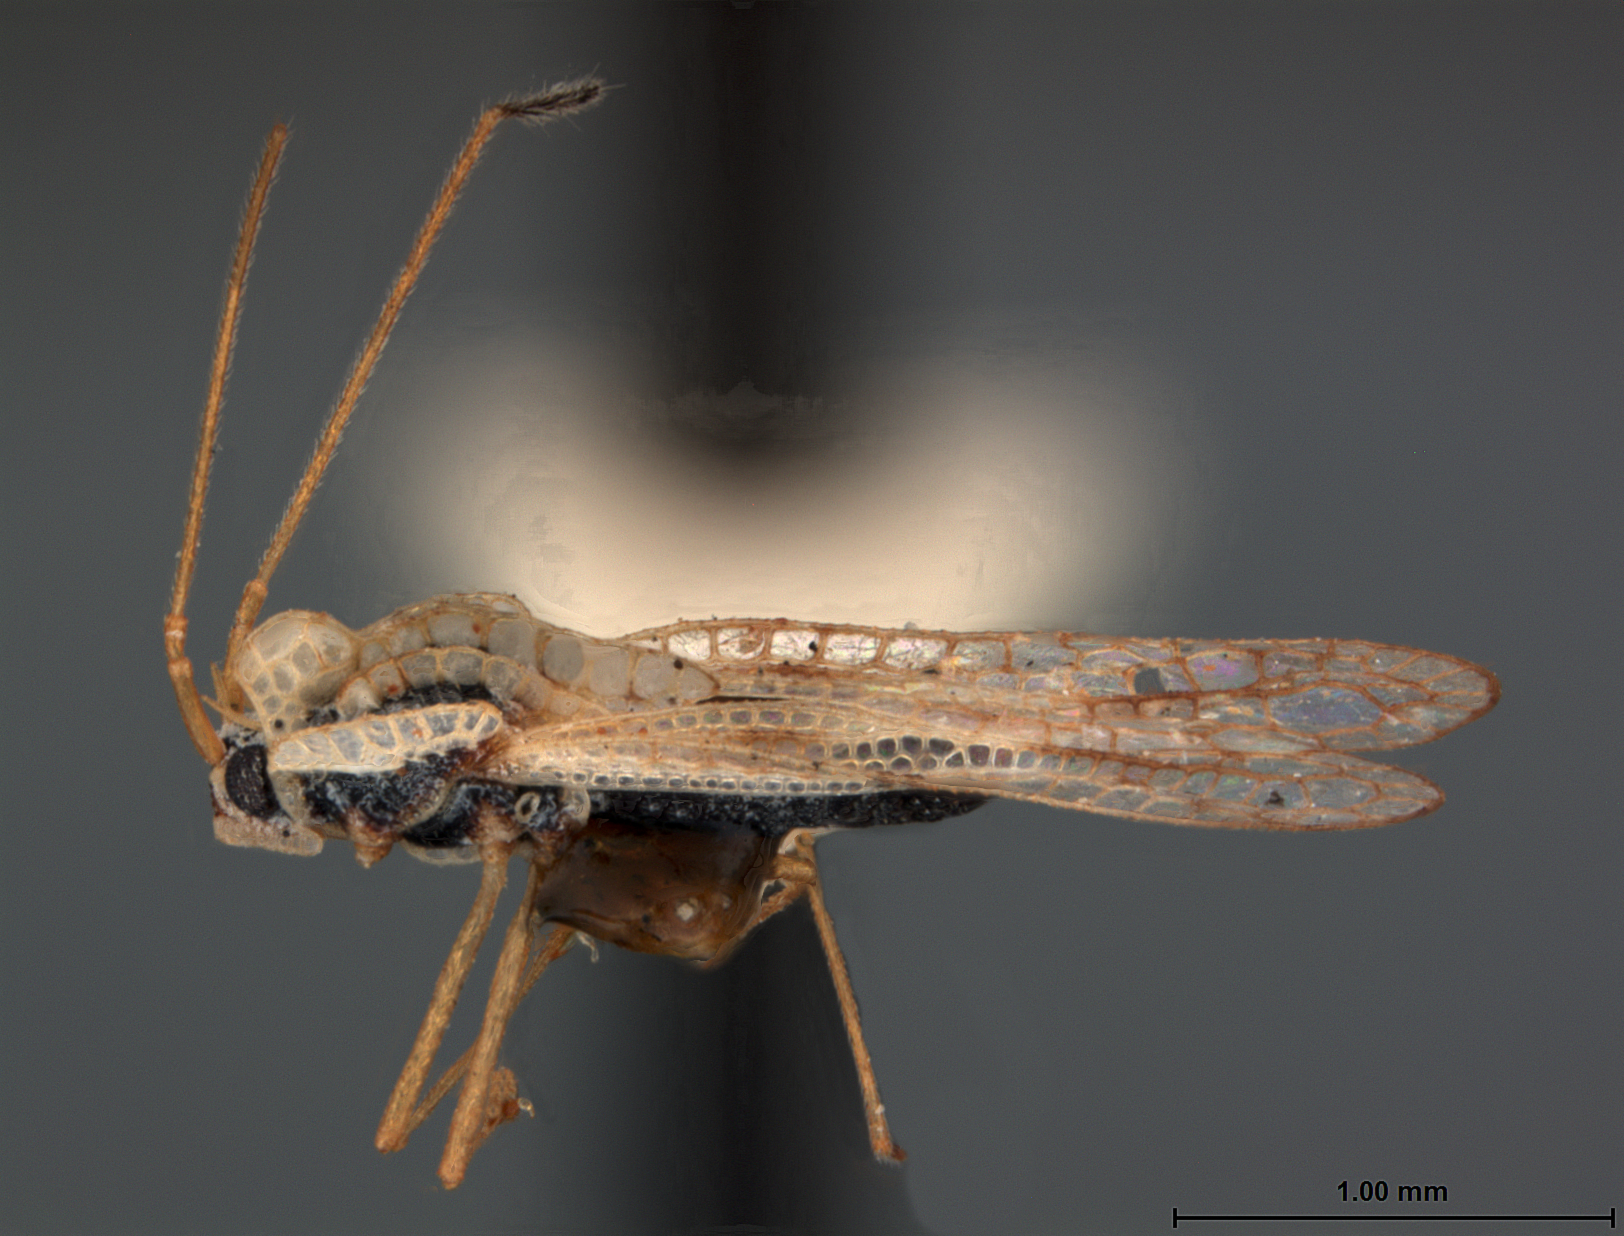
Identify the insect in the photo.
Leptopharsa guatemalensis
